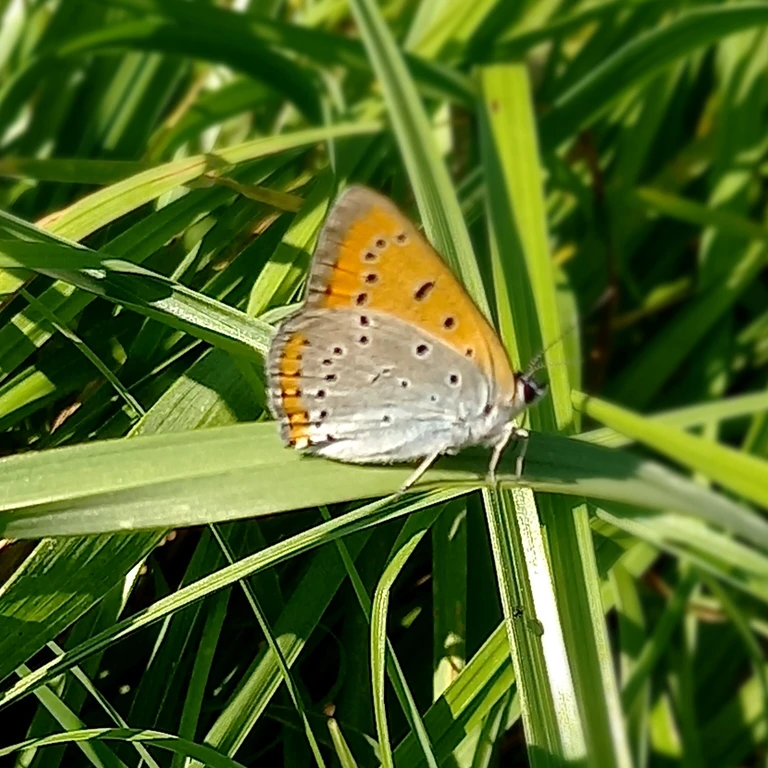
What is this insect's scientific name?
Lycaena dispar
